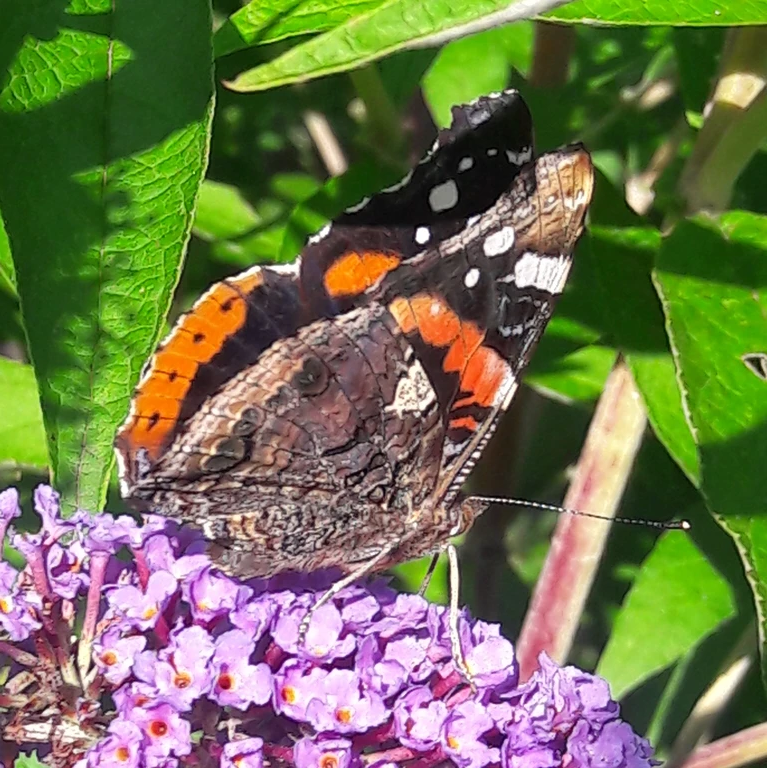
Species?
Vanessa atalanta
